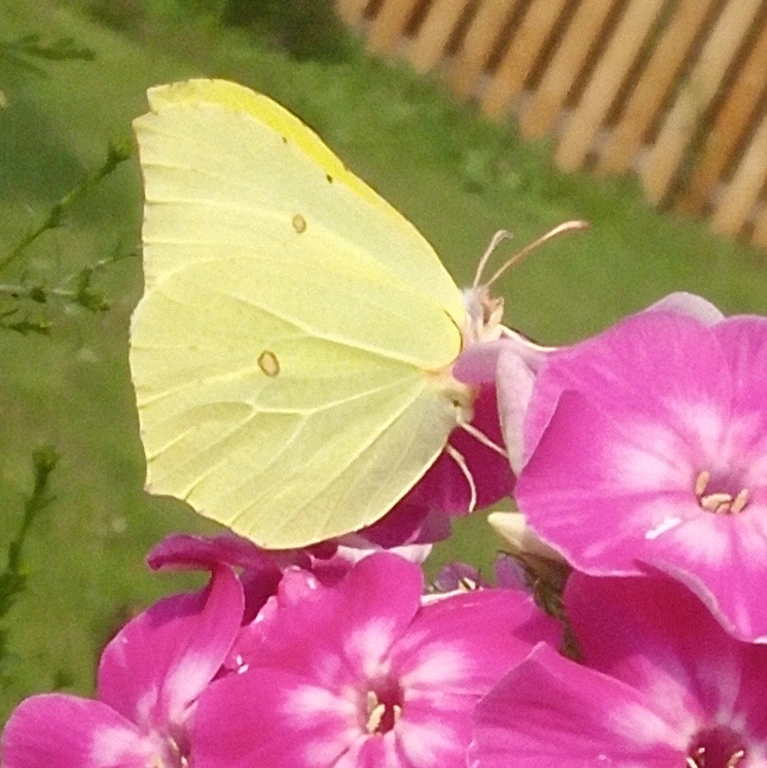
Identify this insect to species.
Gonepteryx rhamni
